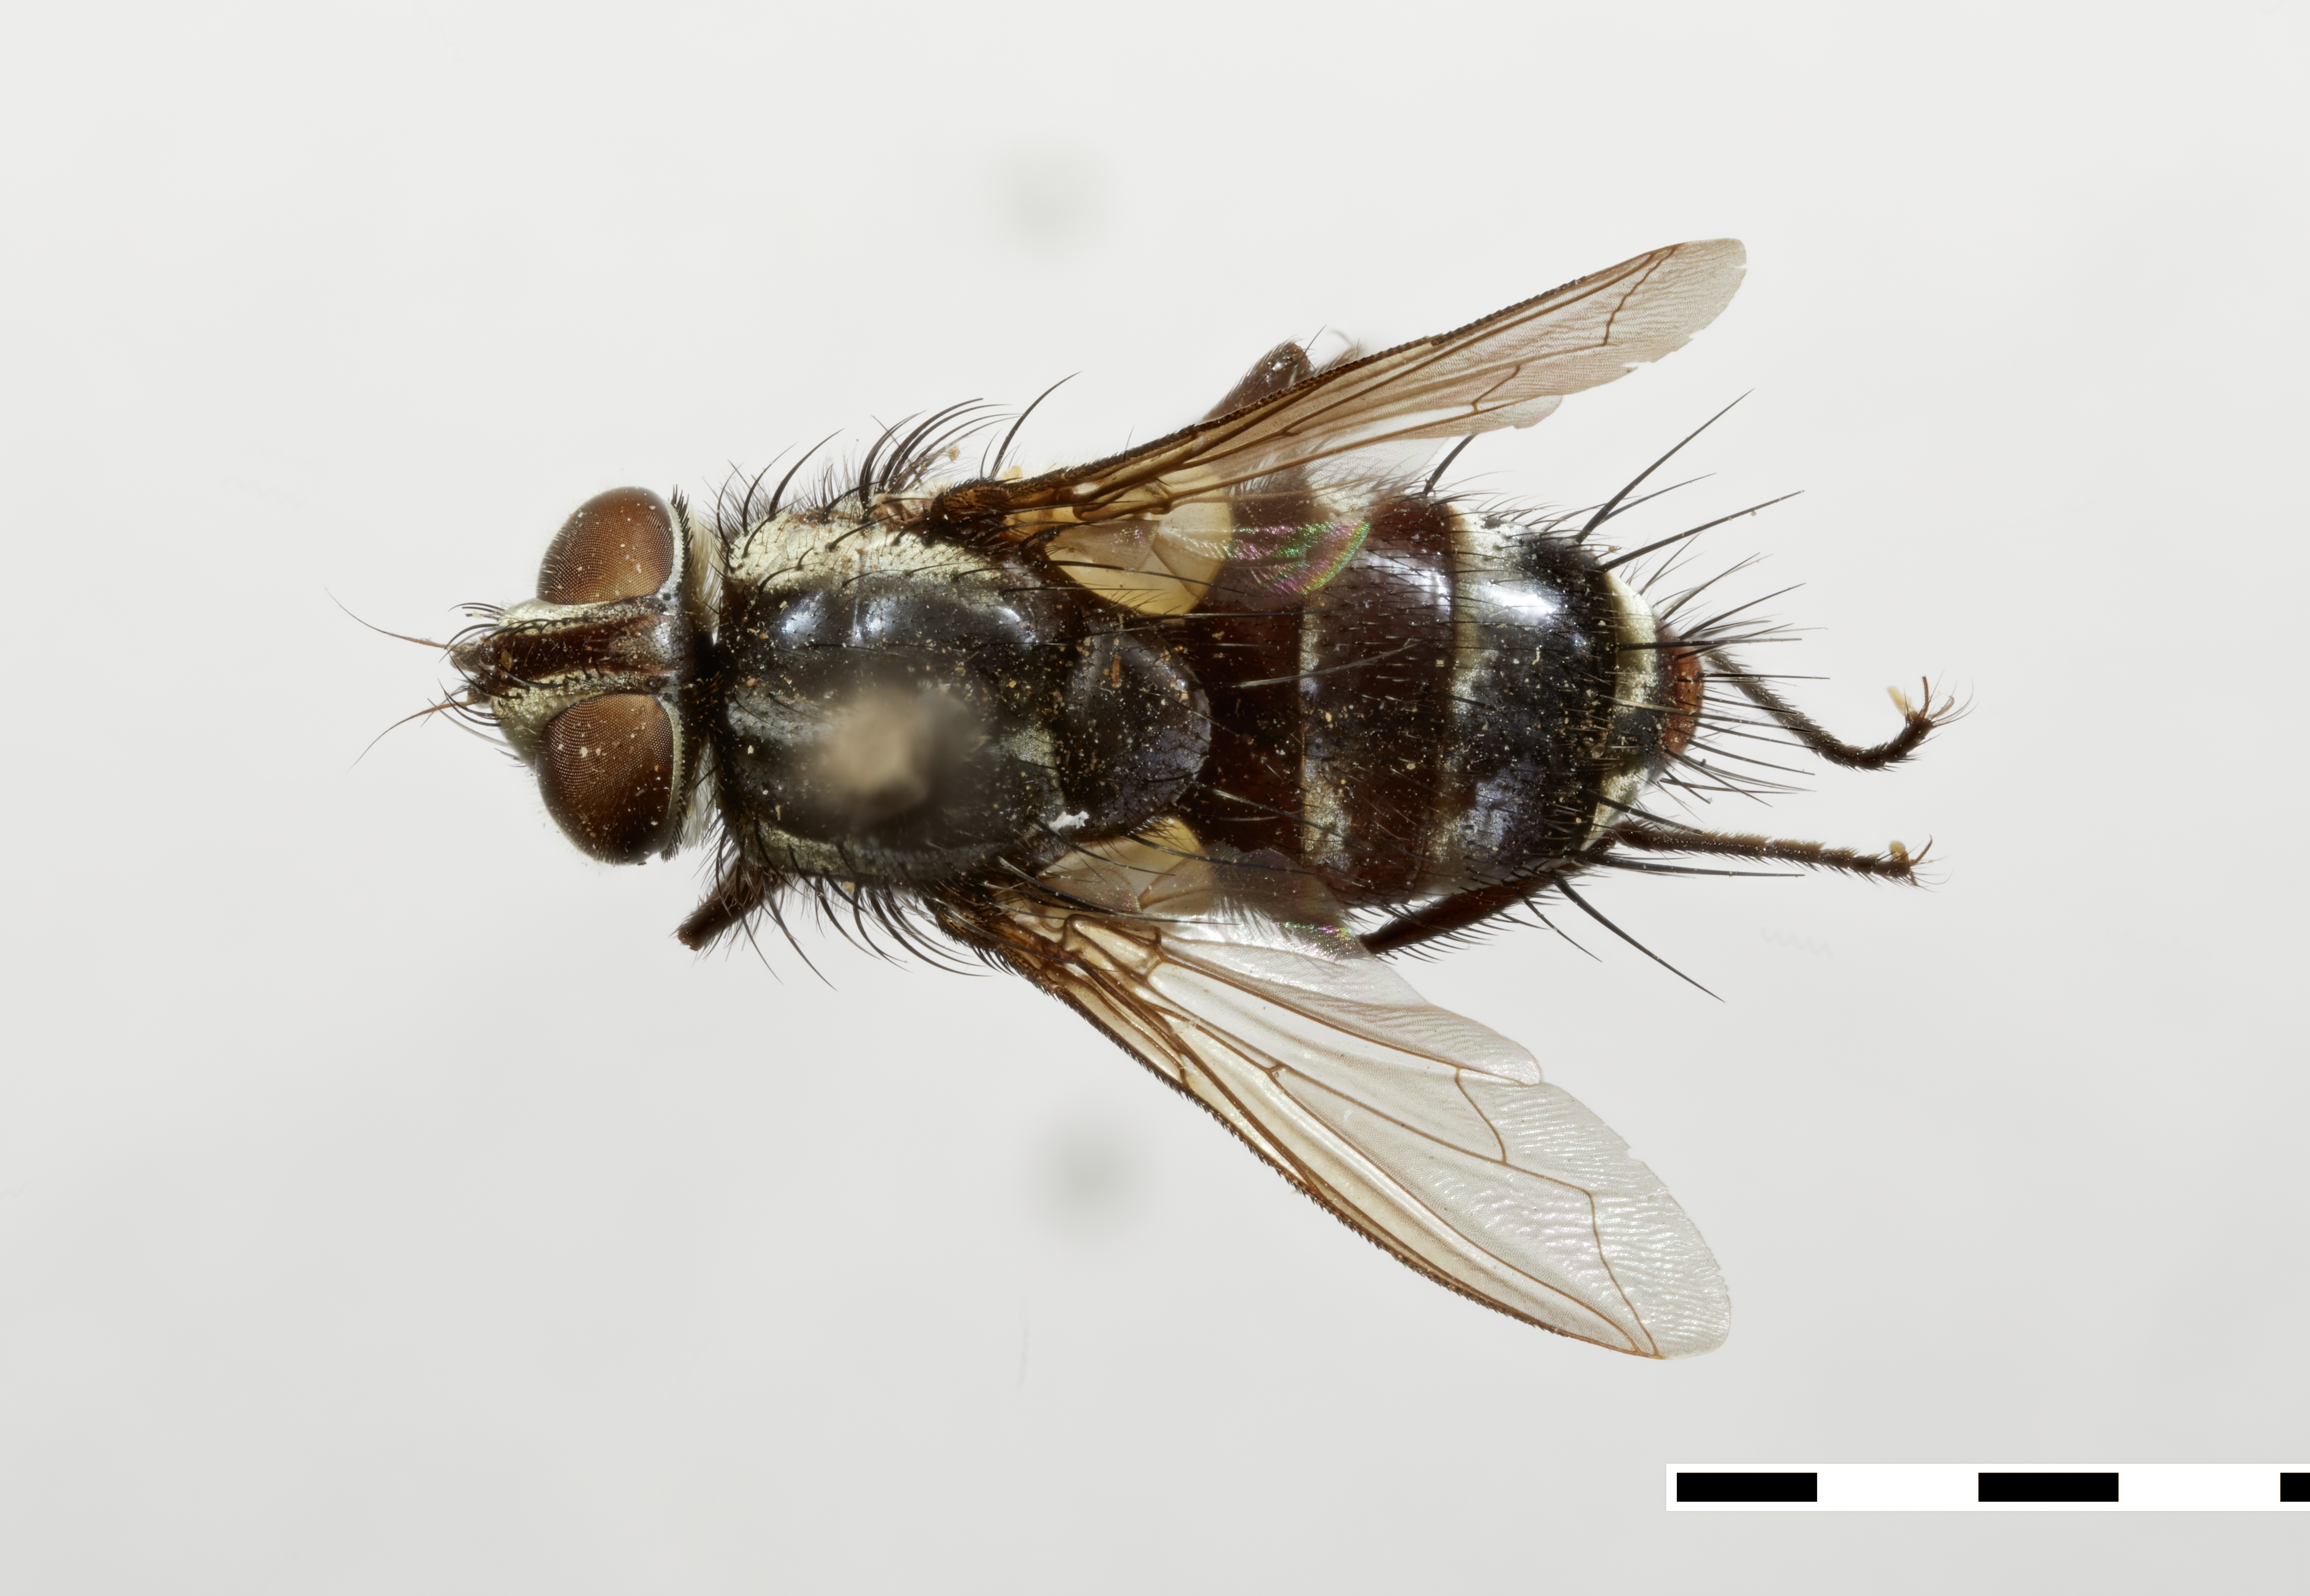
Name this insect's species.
Okea peruviana
